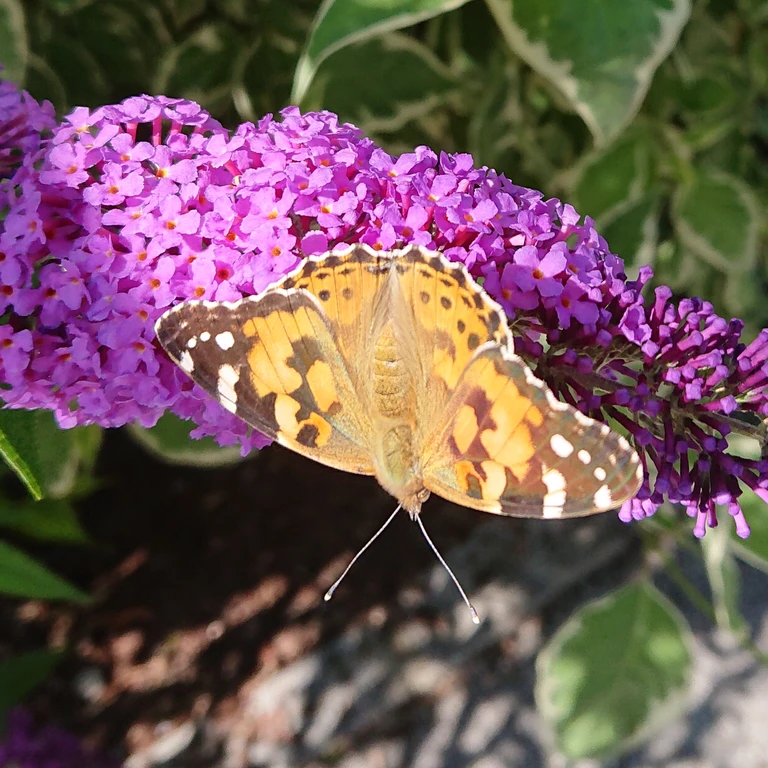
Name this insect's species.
Vanessa cardui
